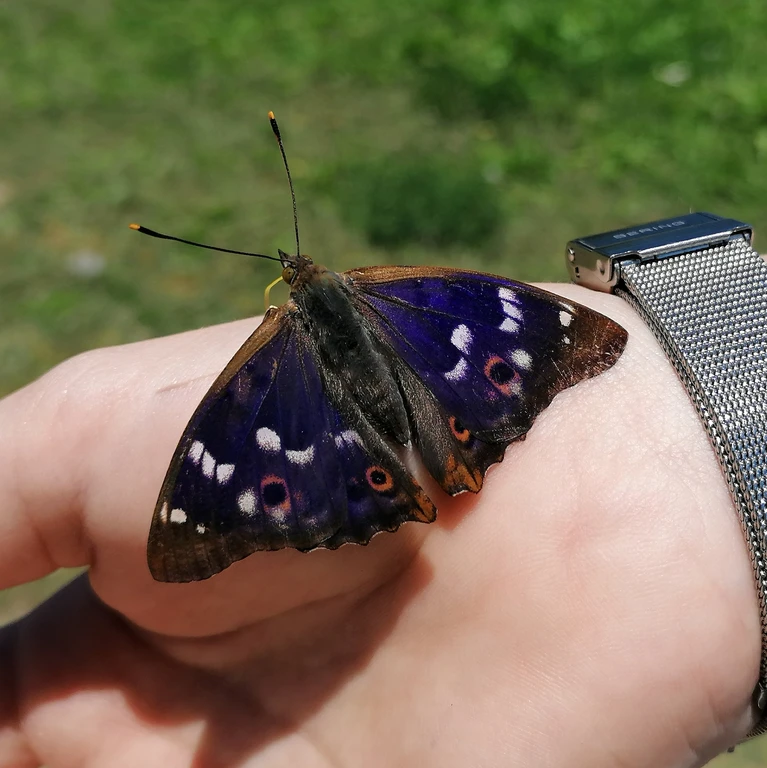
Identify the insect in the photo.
Apatura ilia
